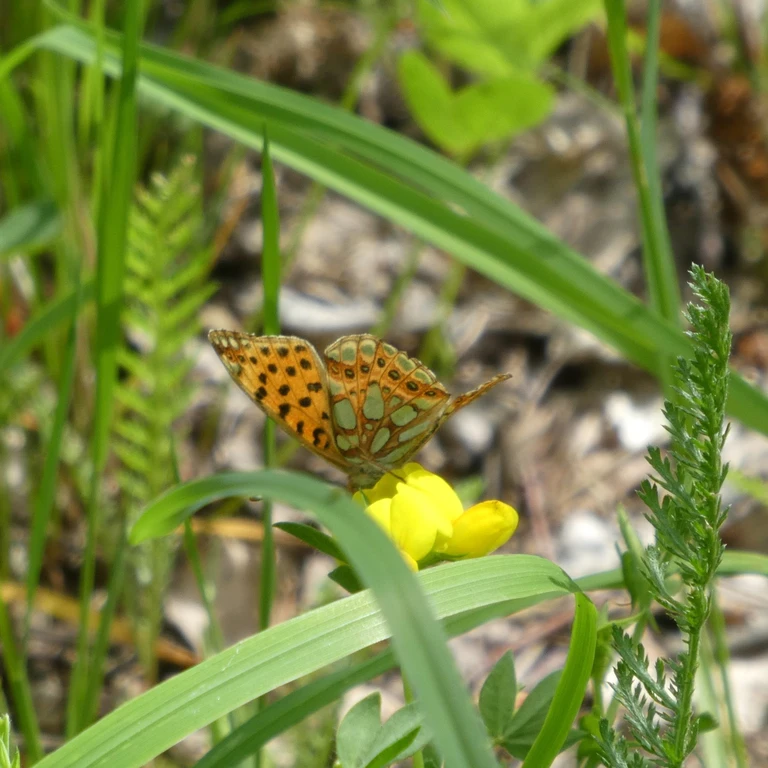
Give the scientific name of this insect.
Issoria lathonia
